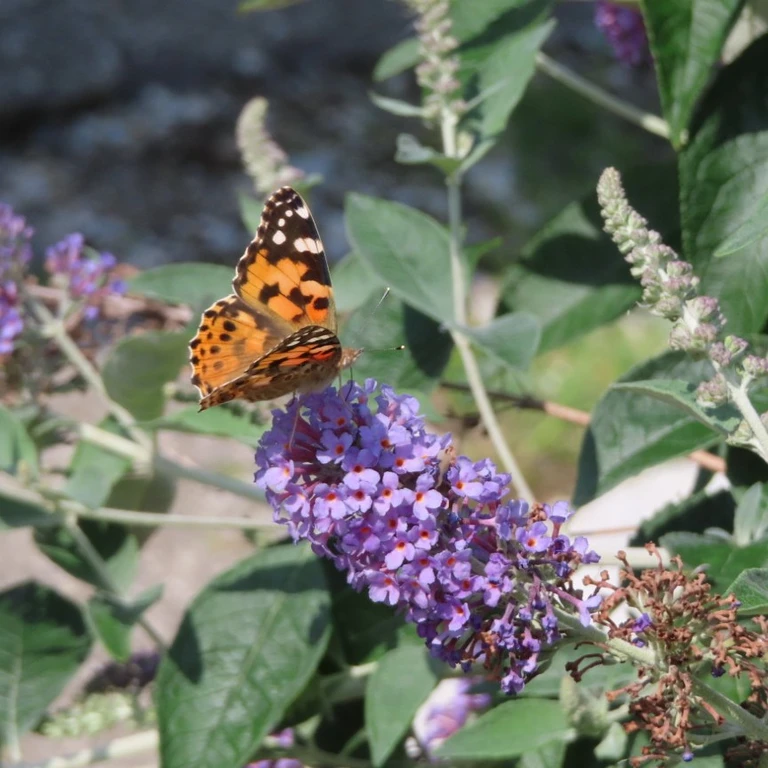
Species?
Vanessa cardui
